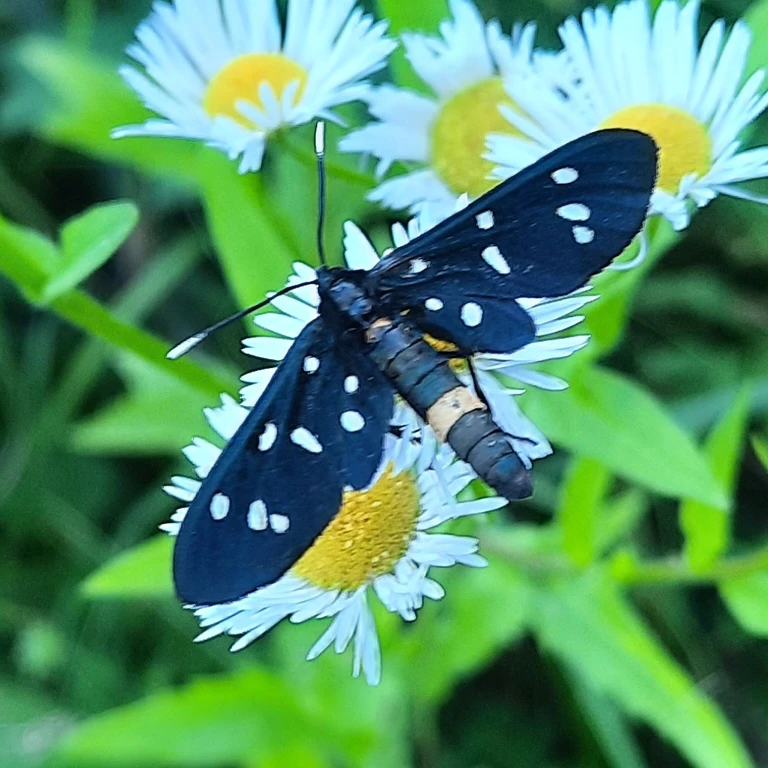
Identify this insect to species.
Amata phegea
